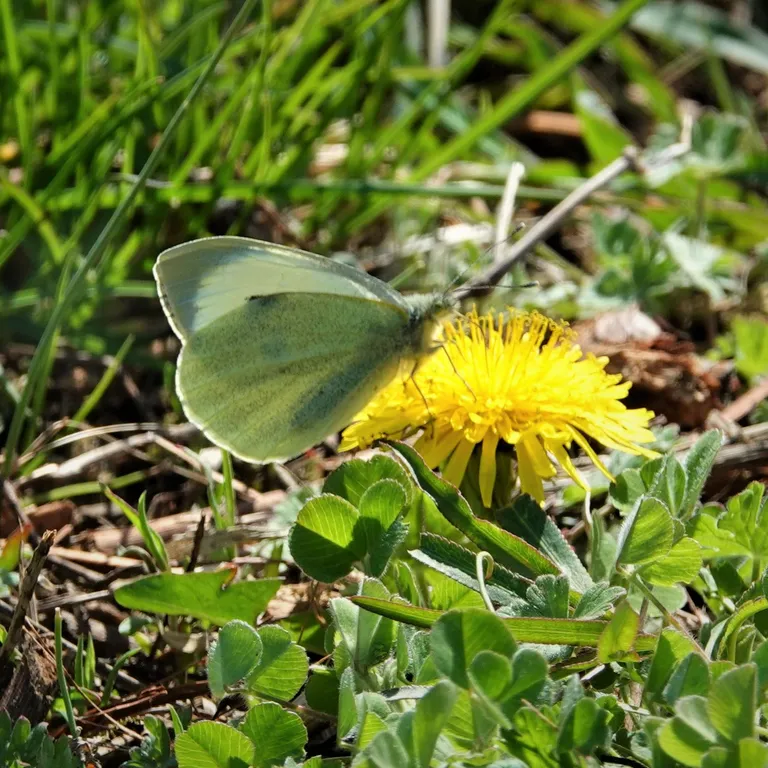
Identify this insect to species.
Pieris brassicae
